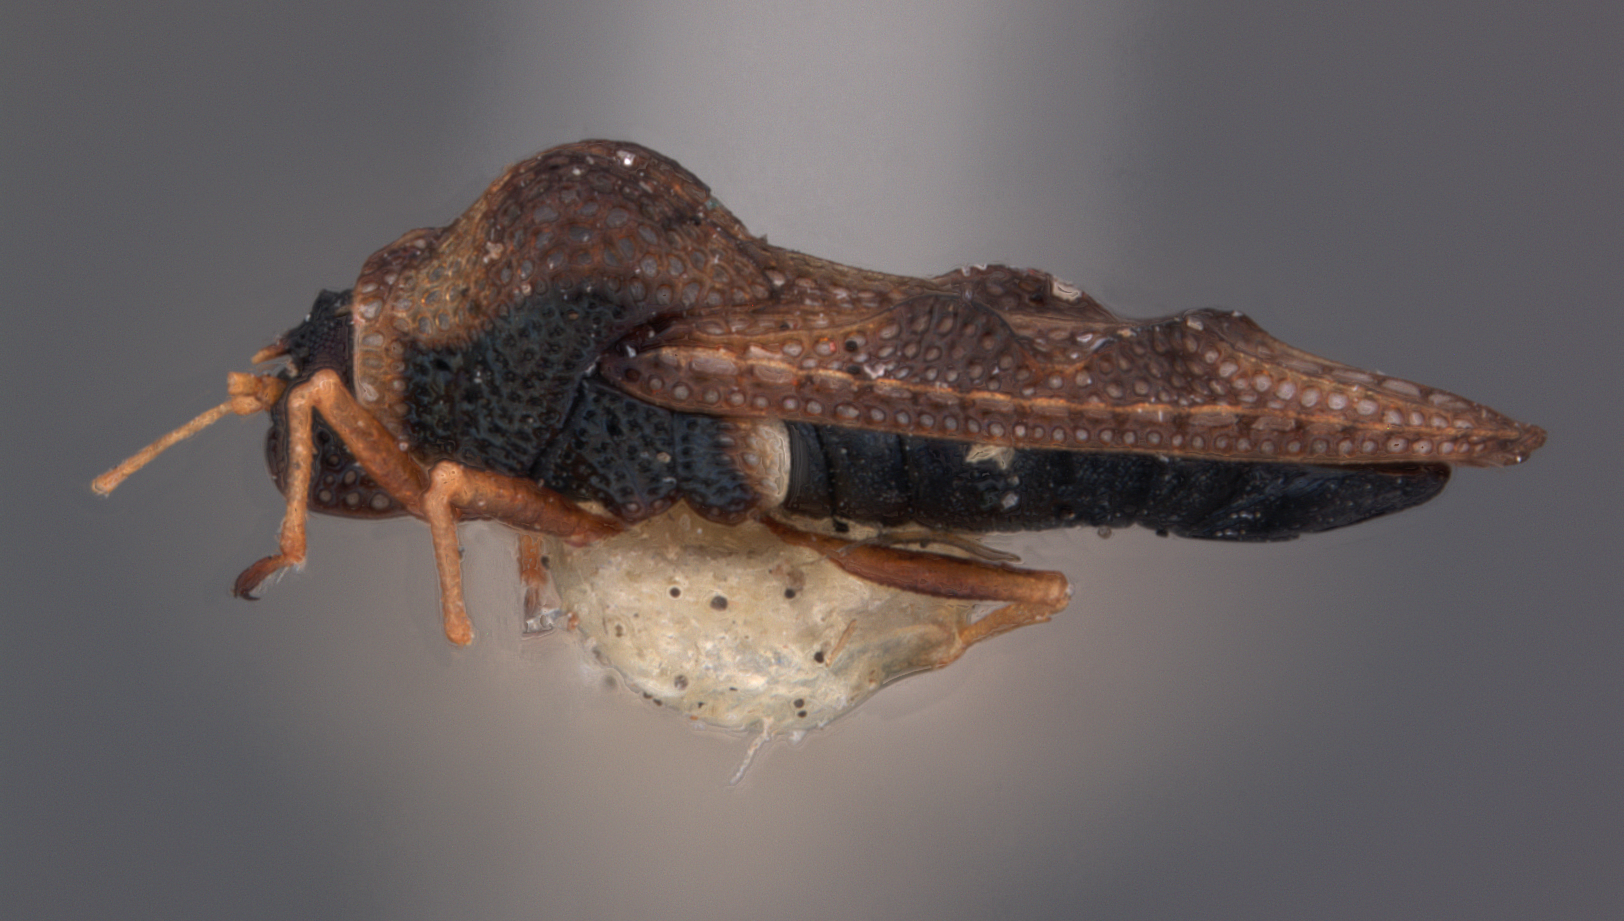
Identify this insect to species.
Monanthia balli
